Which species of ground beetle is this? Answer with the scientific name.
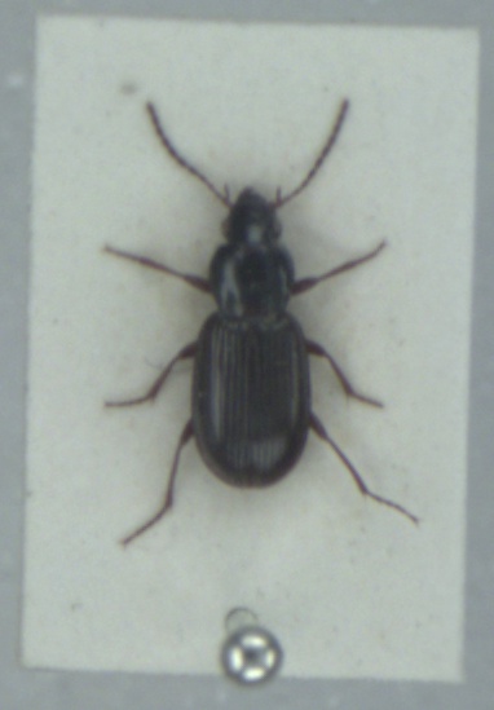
Pterostichus strenuus
